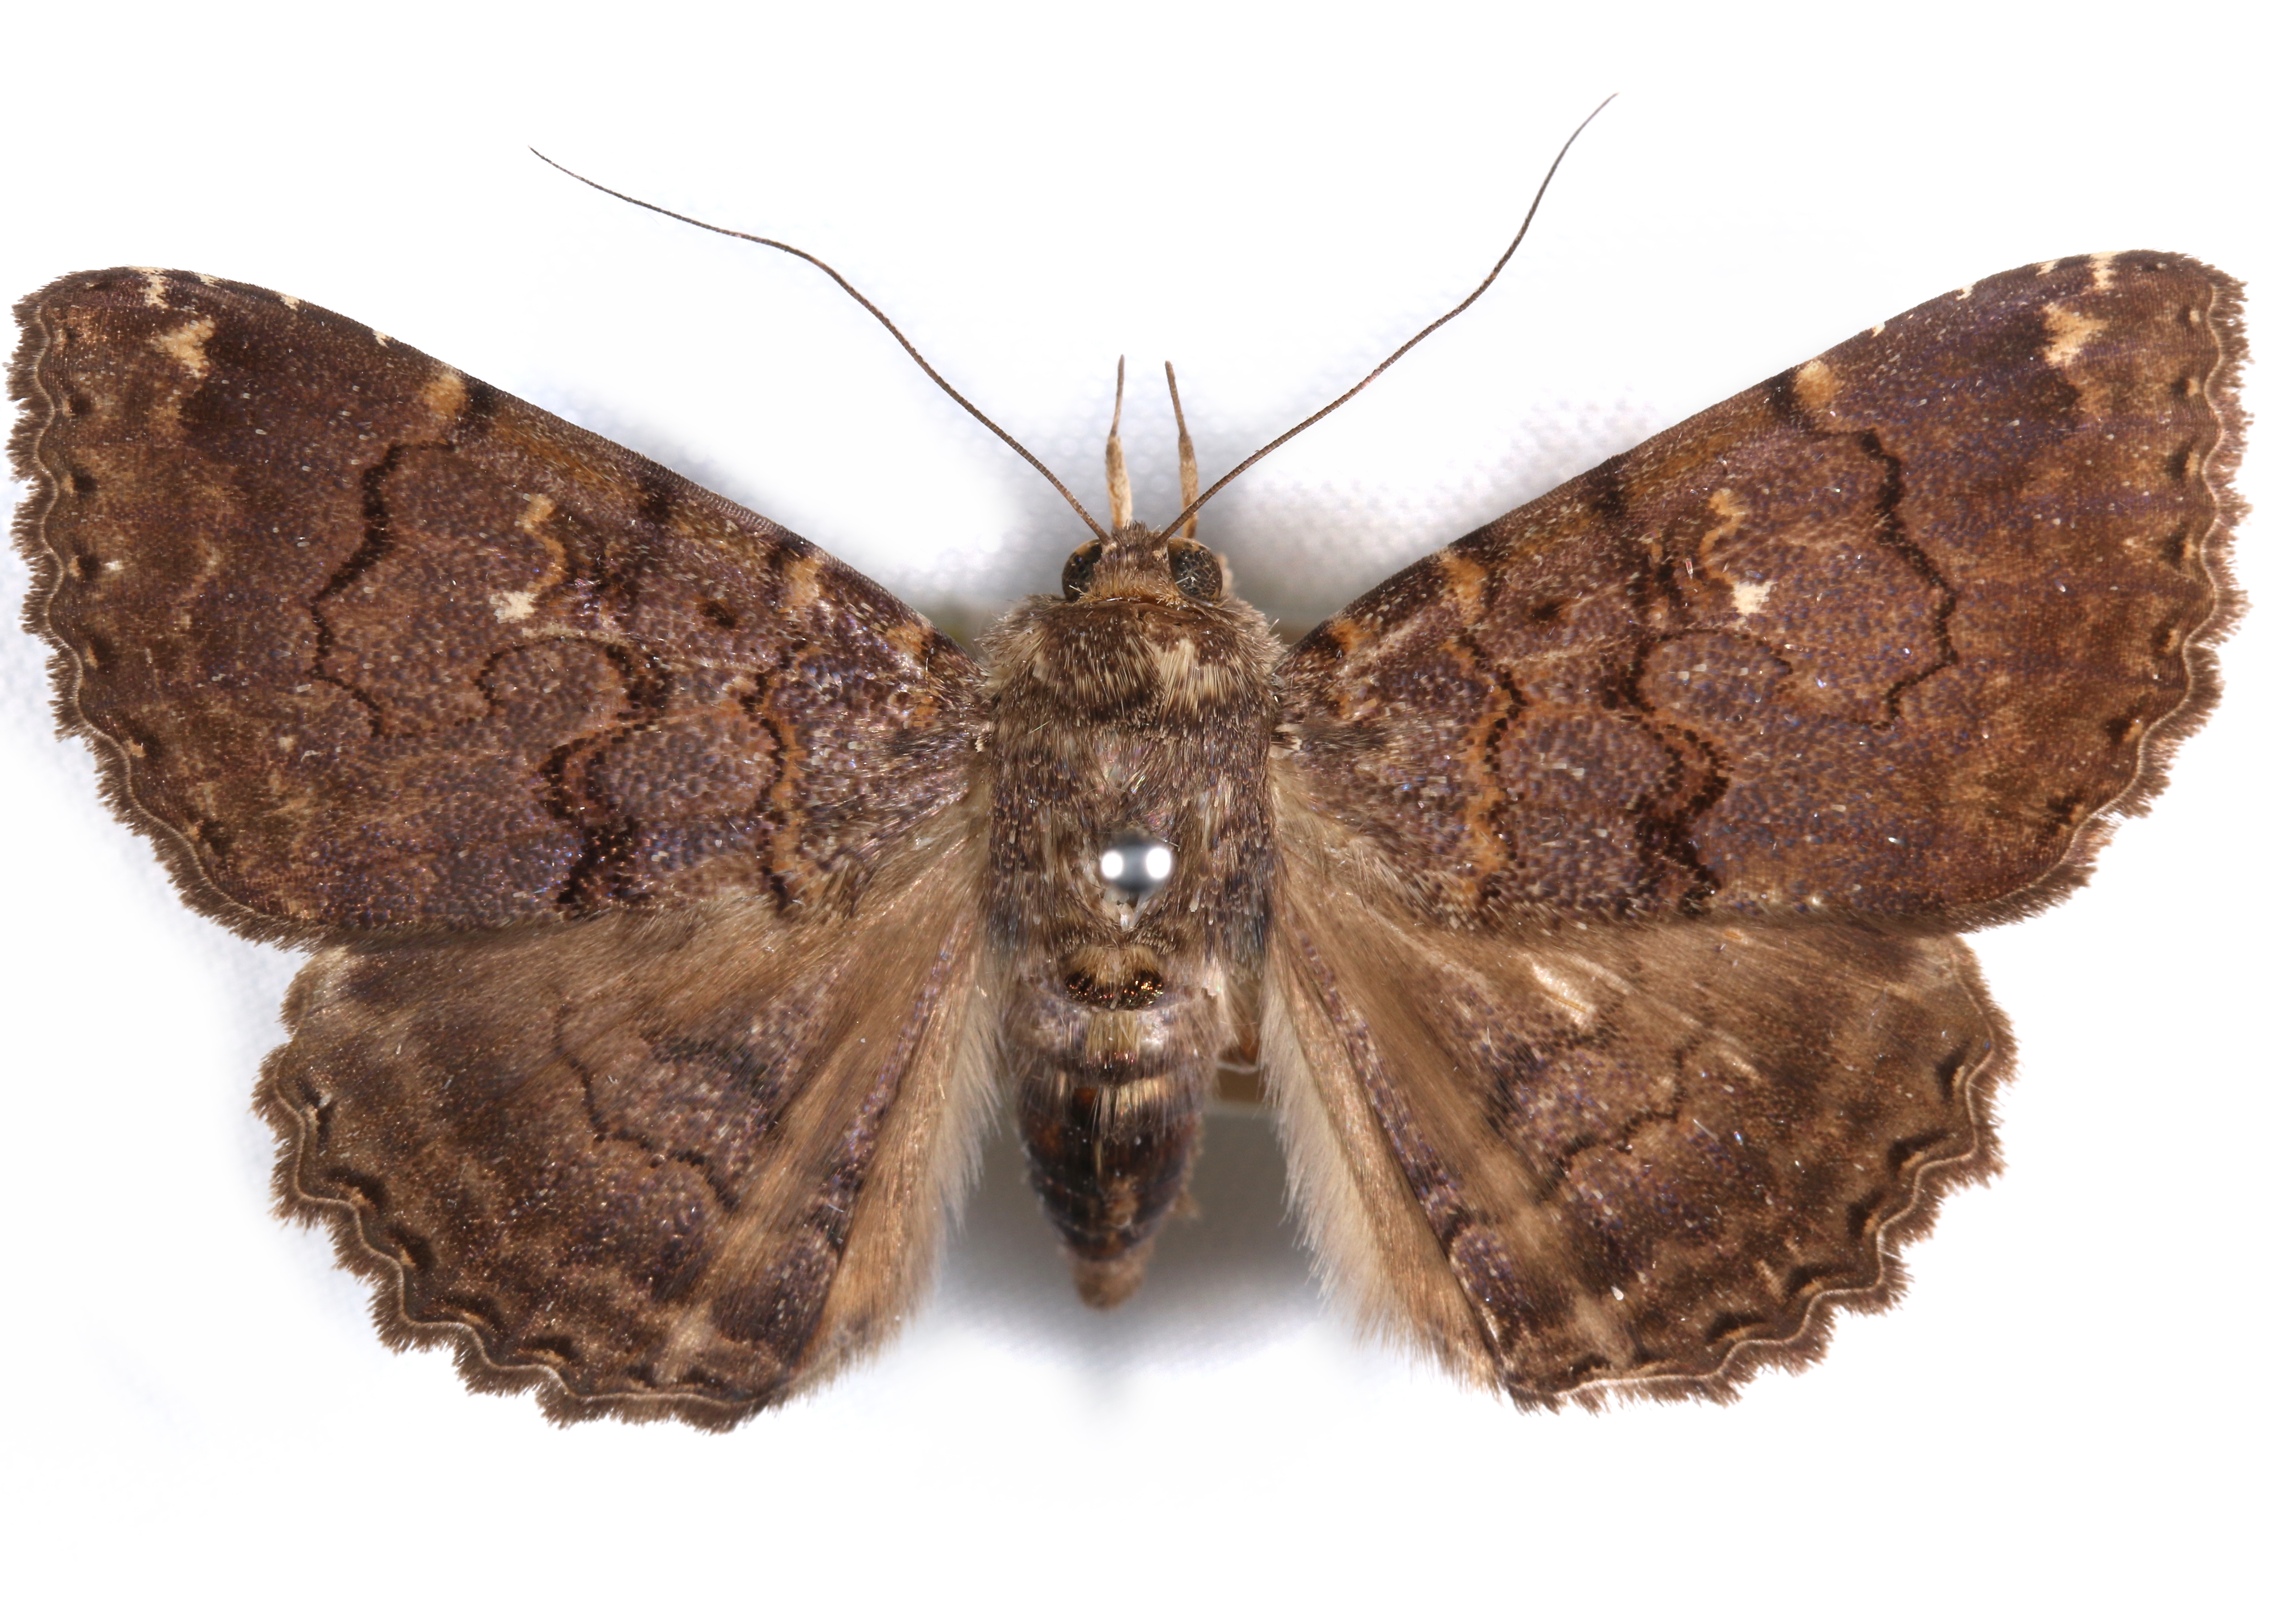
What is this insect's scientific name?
Lophotavia pulcherrima
